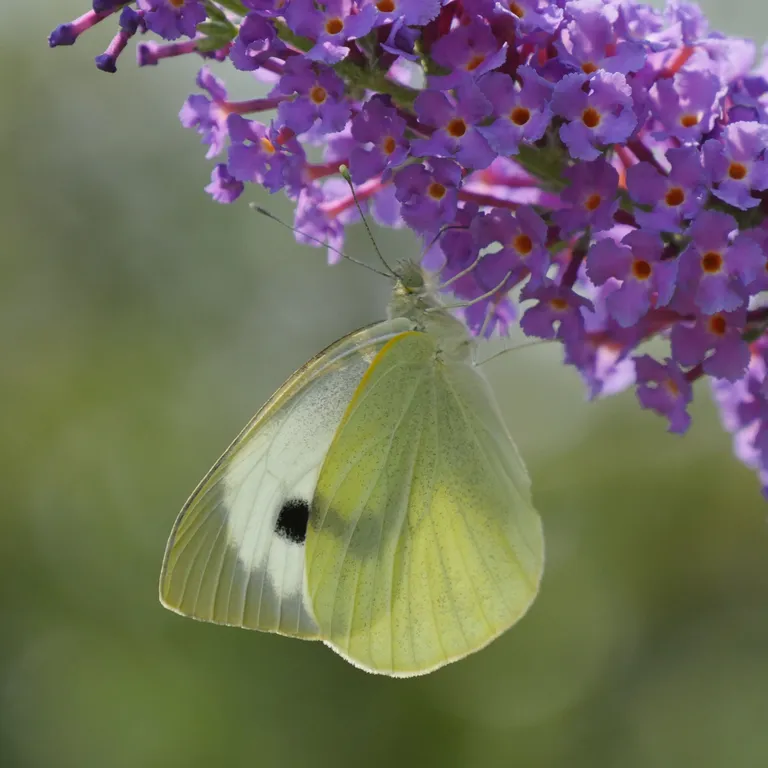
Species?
Pieris brassicae
